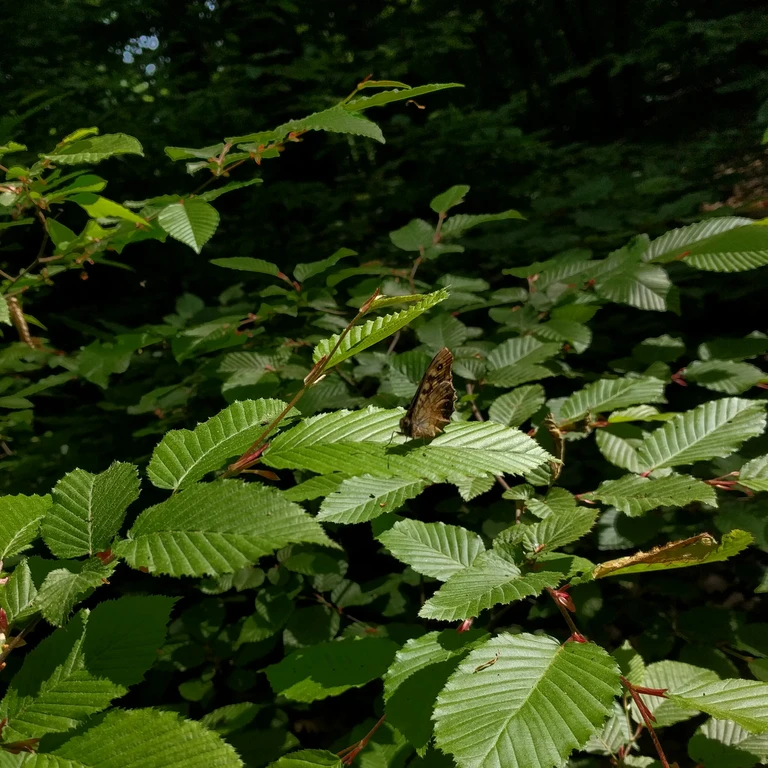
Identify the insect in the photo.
Pararge aegeria
